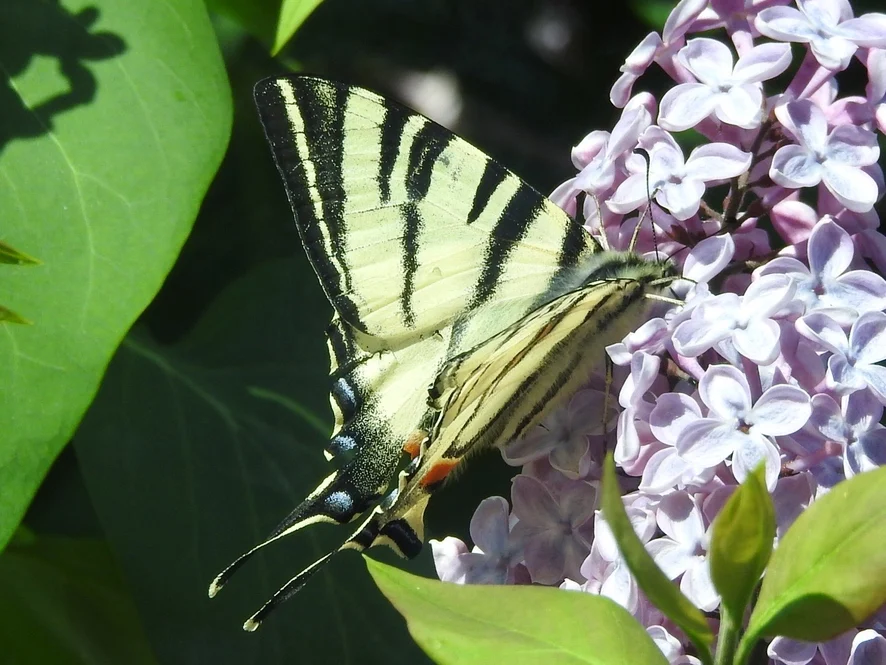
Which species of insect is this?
Iphiclides podalirius
